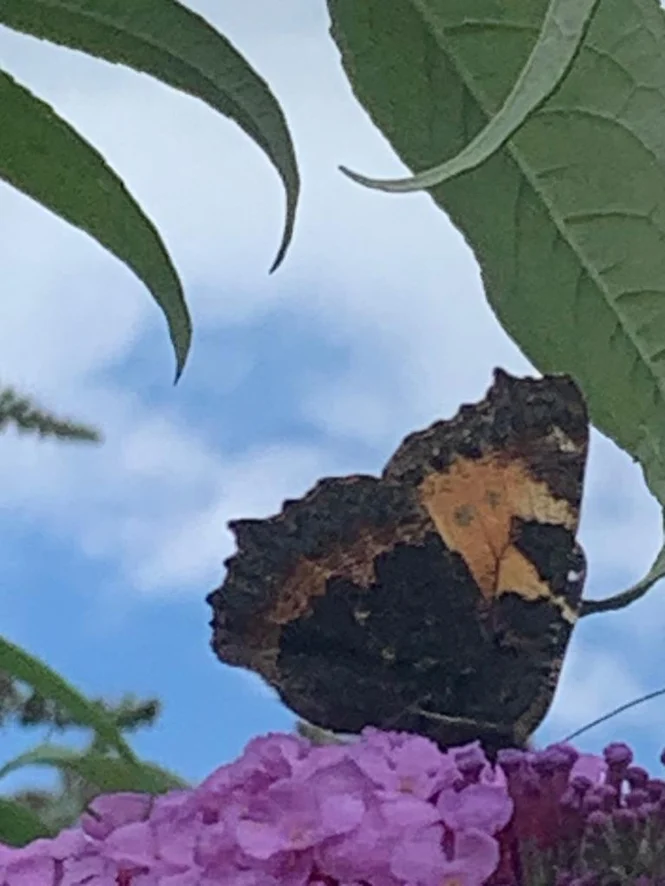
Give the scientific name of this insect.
Aglais urticae
